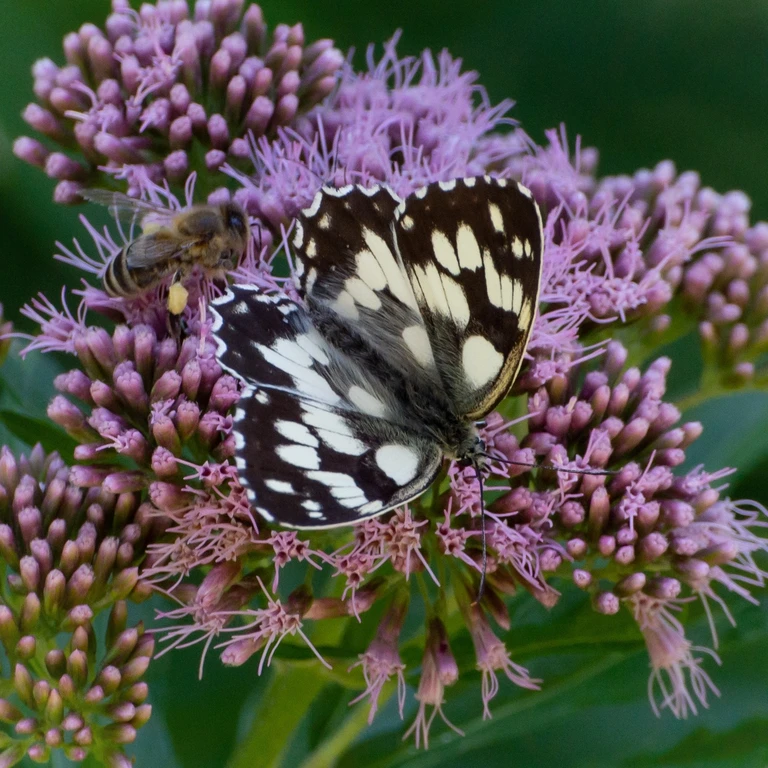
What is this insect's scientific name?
Melanargia galathea
